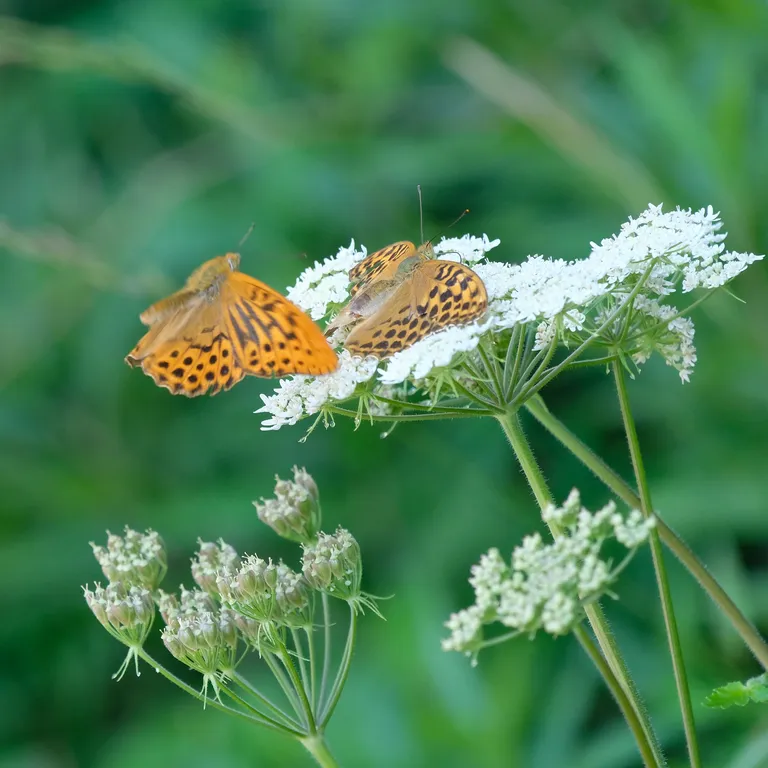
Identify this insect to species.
Argynnis paphia
